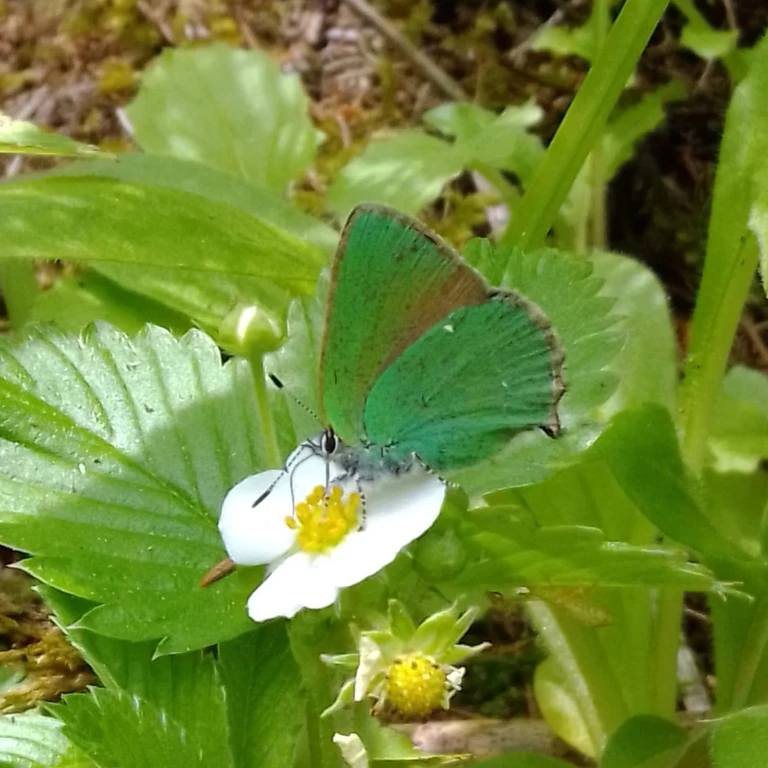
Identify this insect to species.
Callophrys rubi
